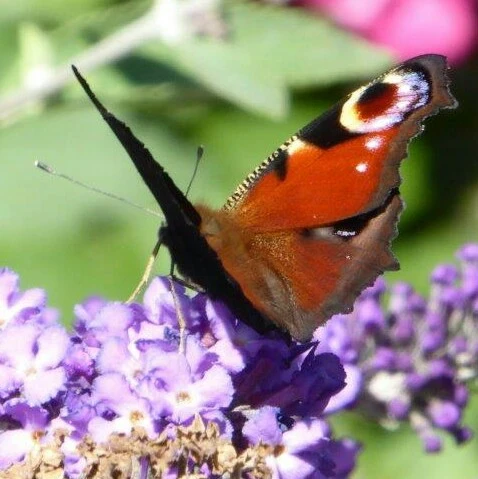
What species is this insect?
Aglais io
